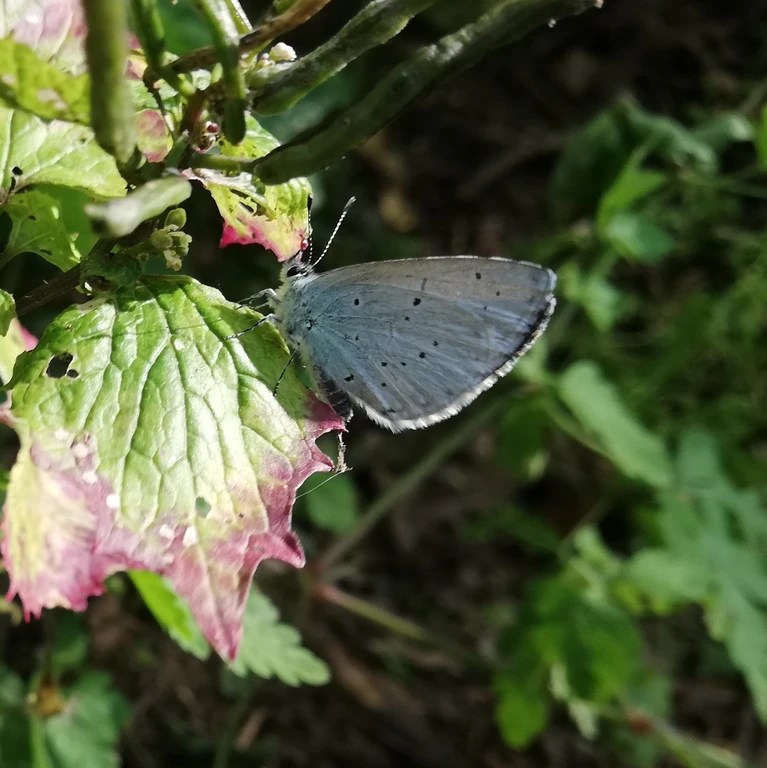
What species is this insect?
Celastrina argiolus
